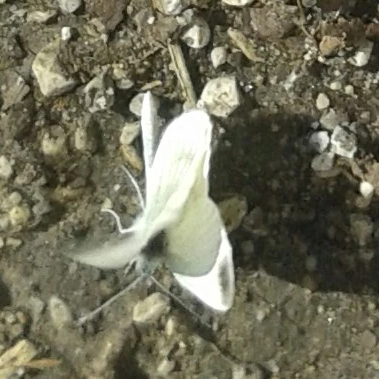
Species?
Leptidea sinapis/juvernica
